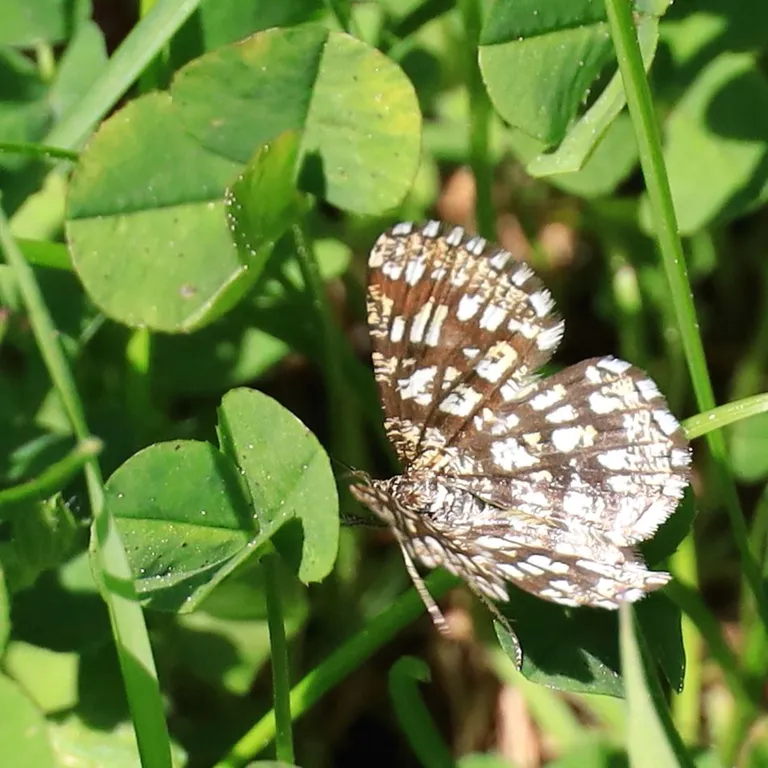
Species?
Chiasmia clathrata
